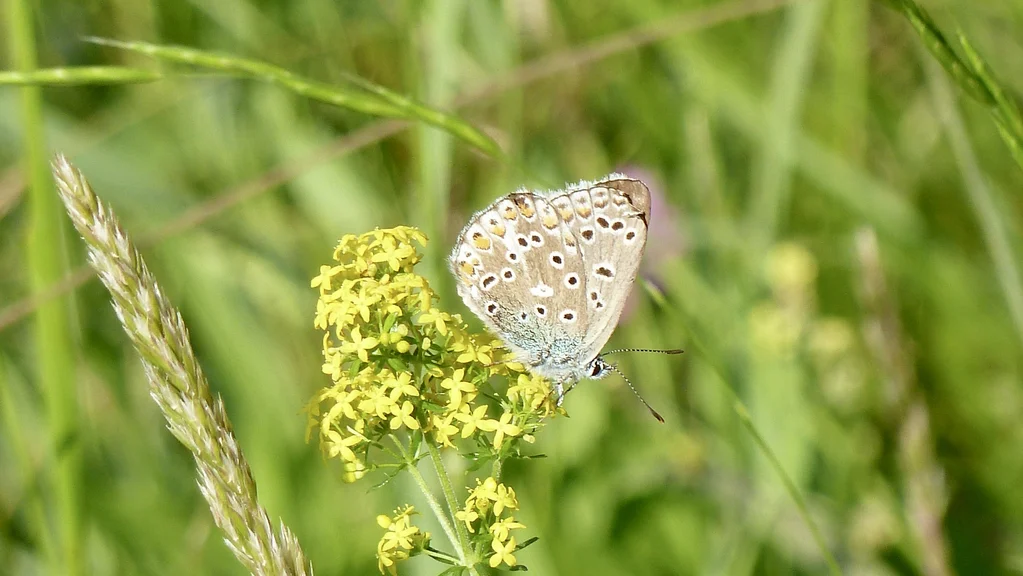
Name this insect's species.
Lysandra bellargus
